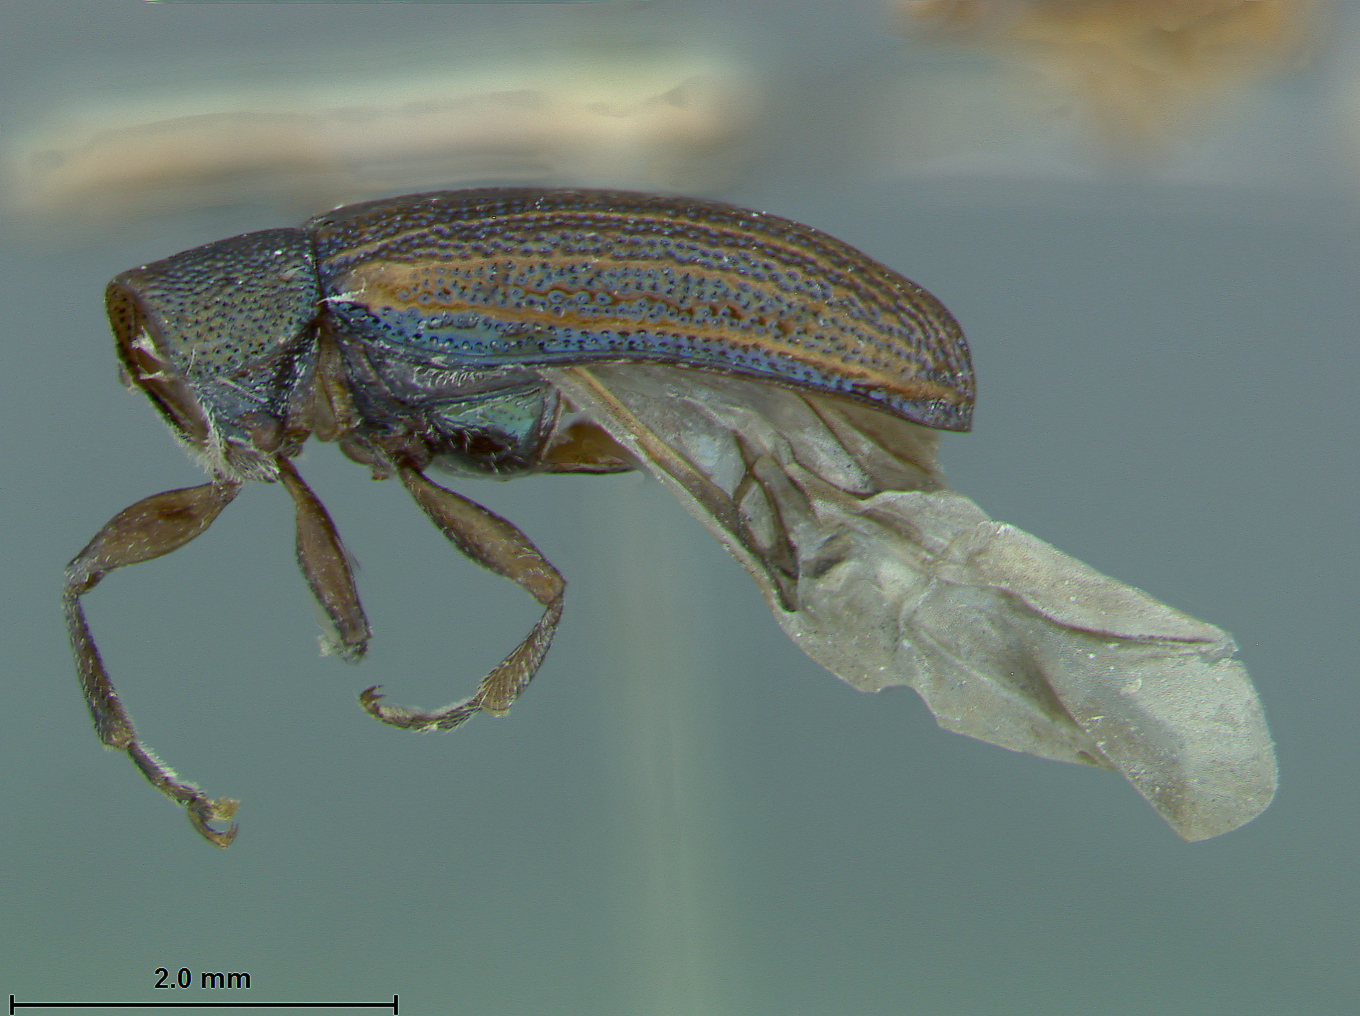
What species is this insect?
Colaspis pini
